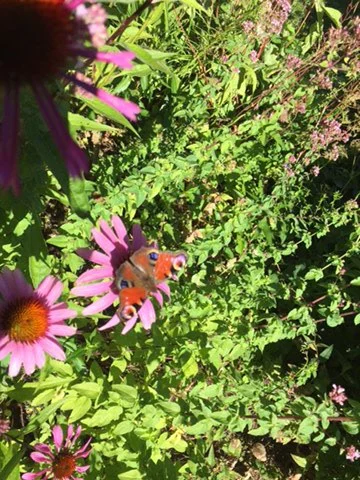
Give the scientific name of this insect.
Aglais io
